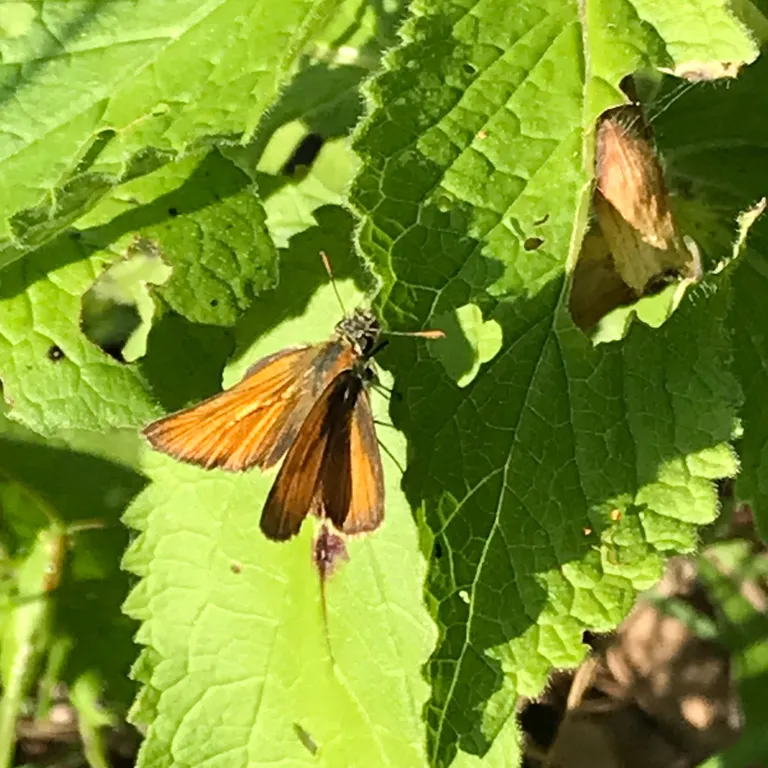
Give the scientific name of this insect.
Thymelicus sylvestris
